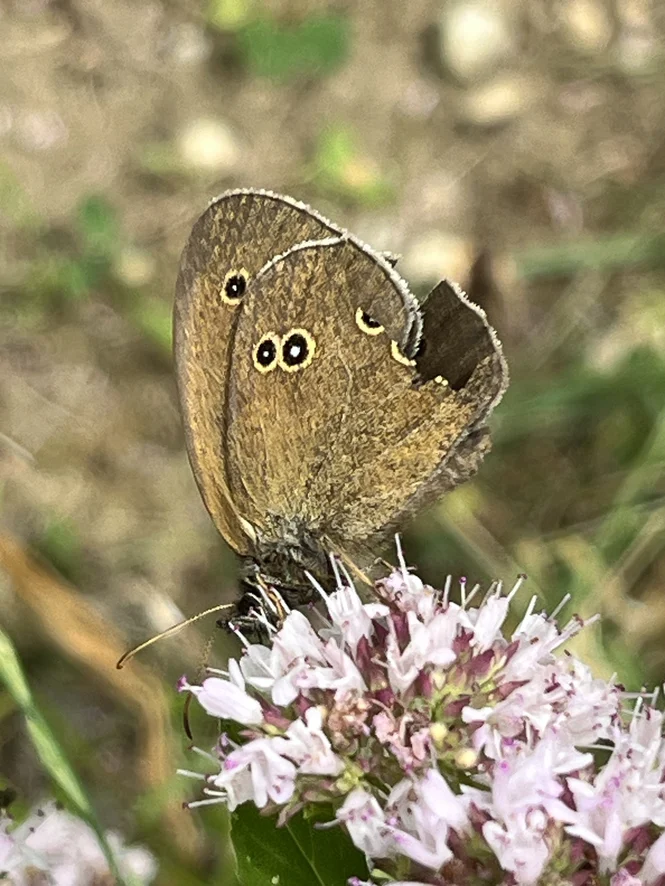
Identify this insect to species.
Aphantopus hyperantus
